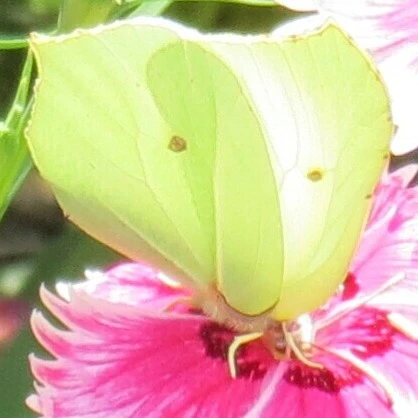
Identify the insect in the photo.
Gonepteryx rhamni
